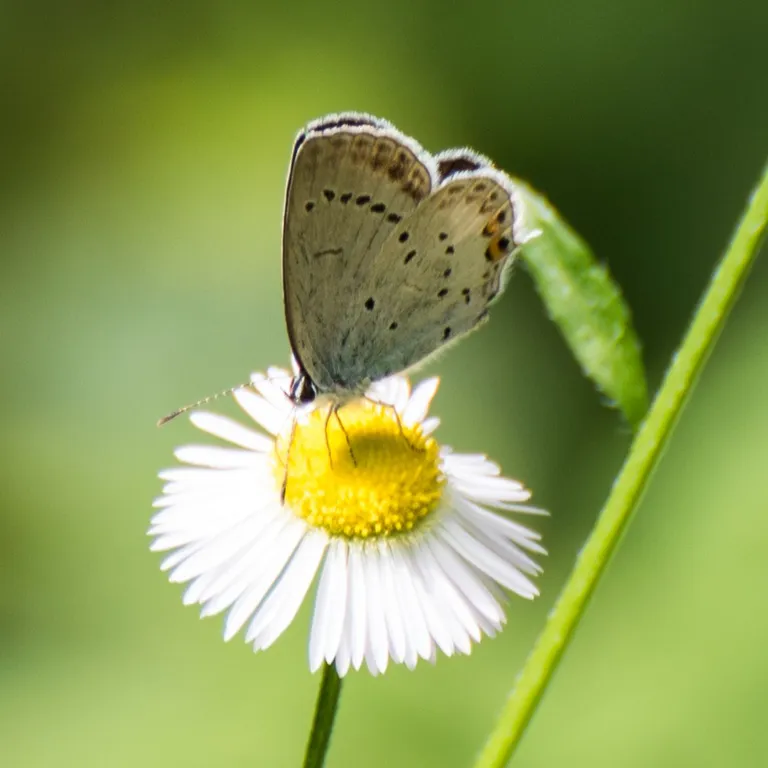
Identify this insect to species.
Cupido argiades (also Elkalyce argiades)
